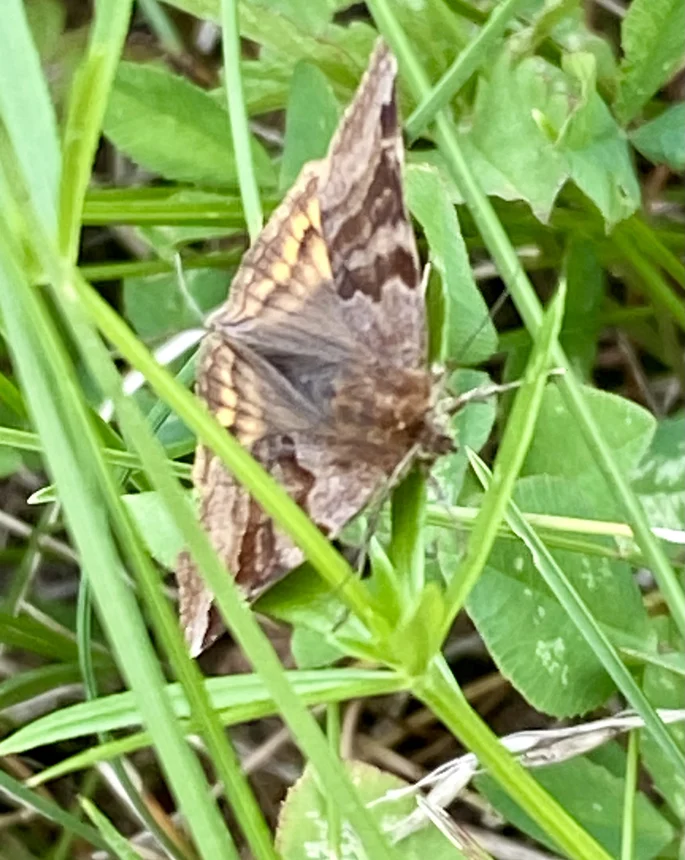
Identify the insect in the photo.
Euclidia glyphica
